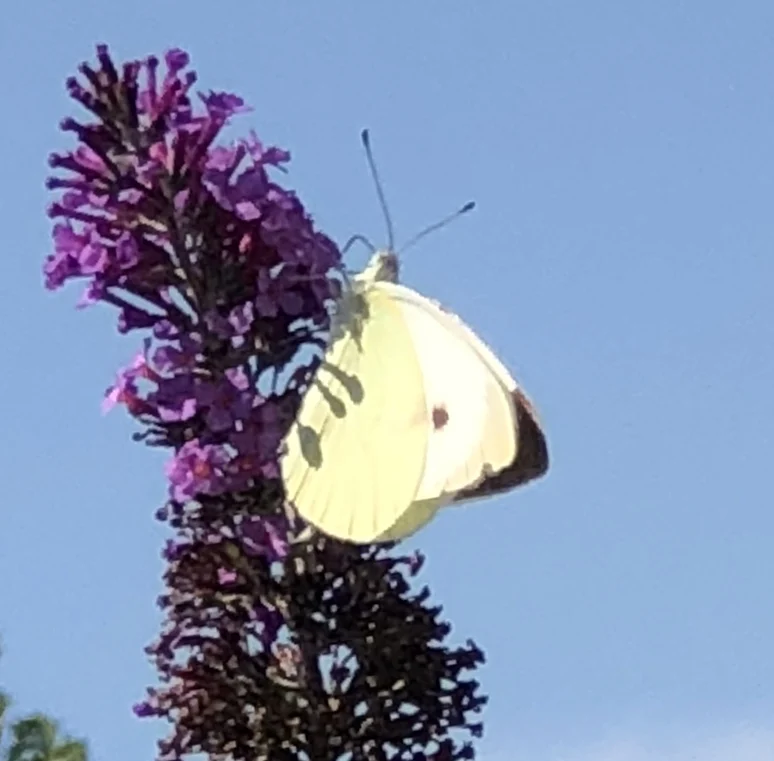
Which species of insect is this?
Pieris brassicae
